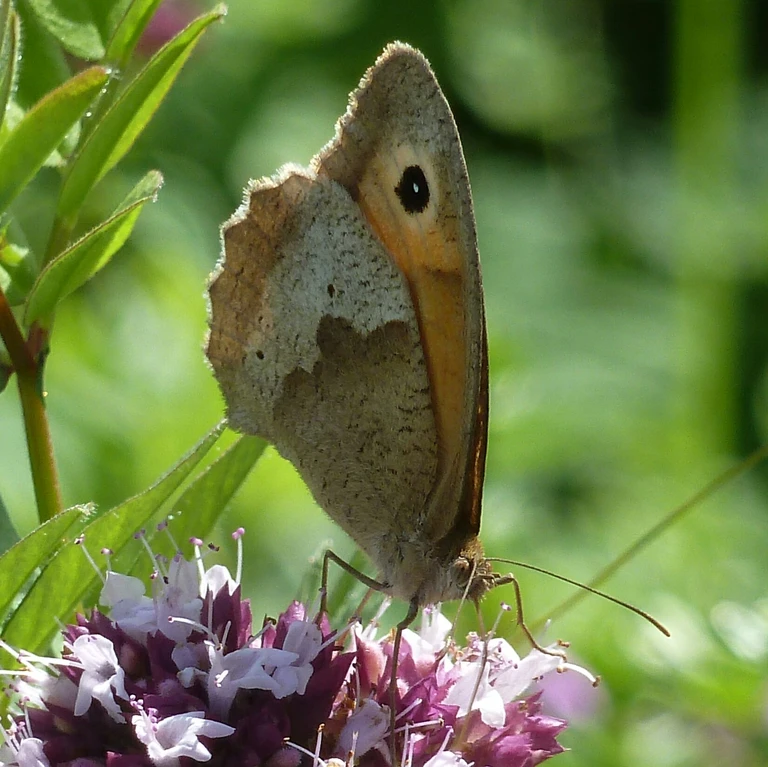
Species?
Maniola jurtina
